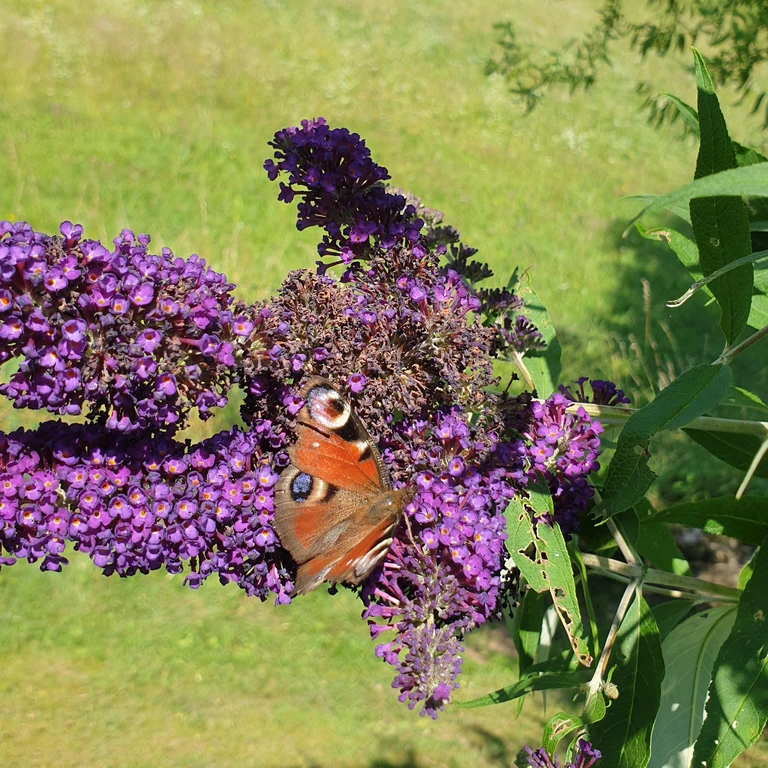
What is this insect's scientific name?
Aglais io
